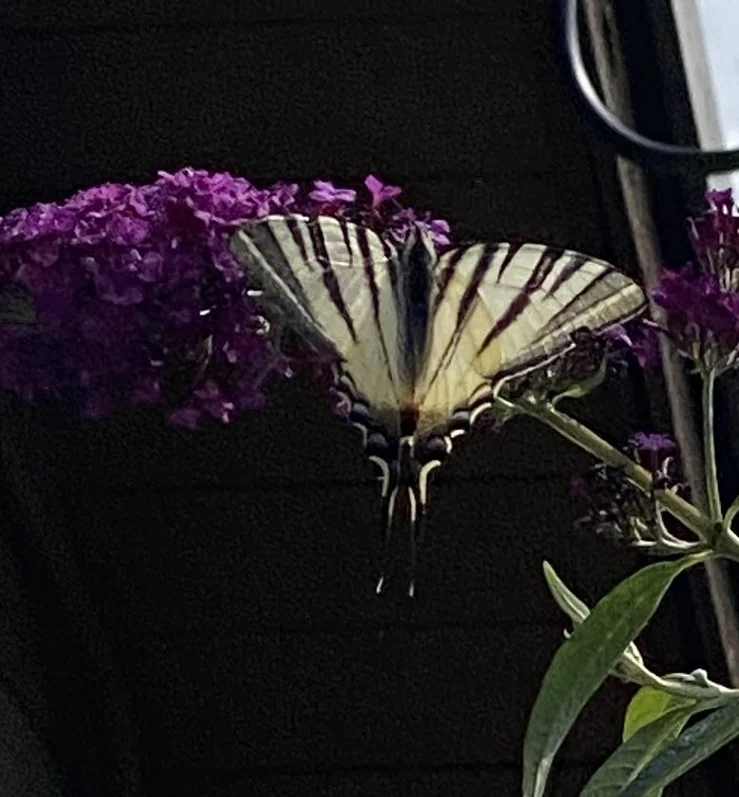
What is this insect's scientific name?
Iphiclides podalirius
